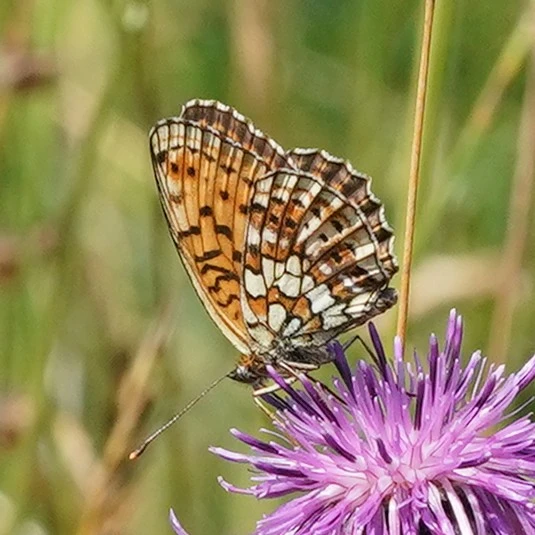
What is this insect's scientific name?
Brenthis hecate
